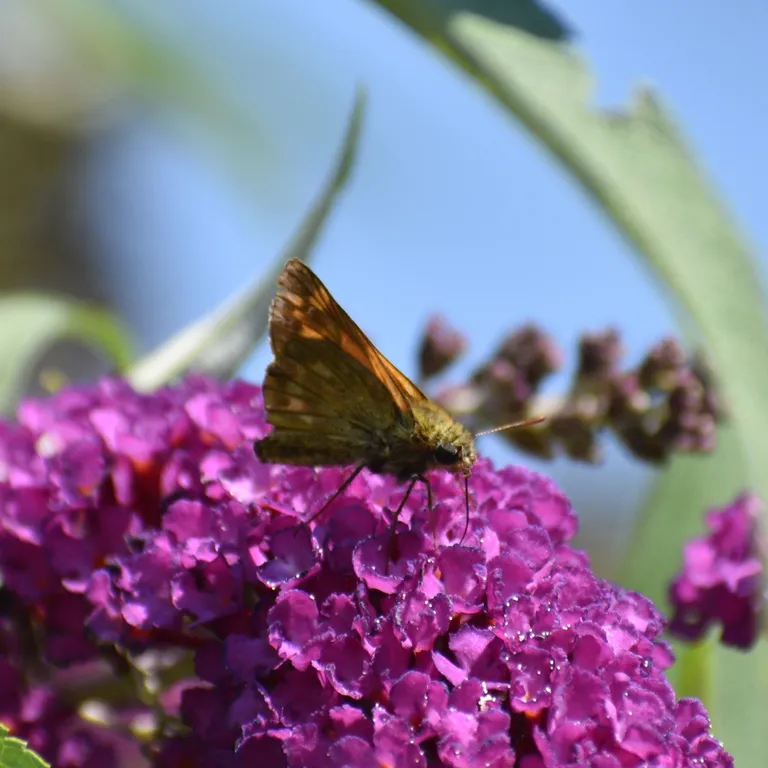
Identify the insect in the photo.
Ochlodes sylvanus (also Ochlodes venata)
